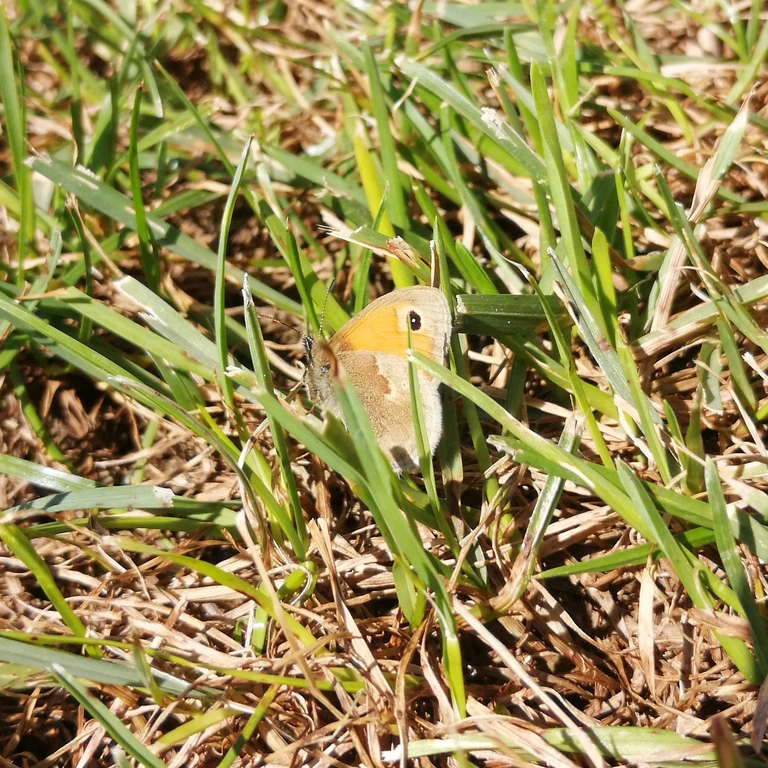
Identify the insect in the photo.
Coenonympha pamphilus
